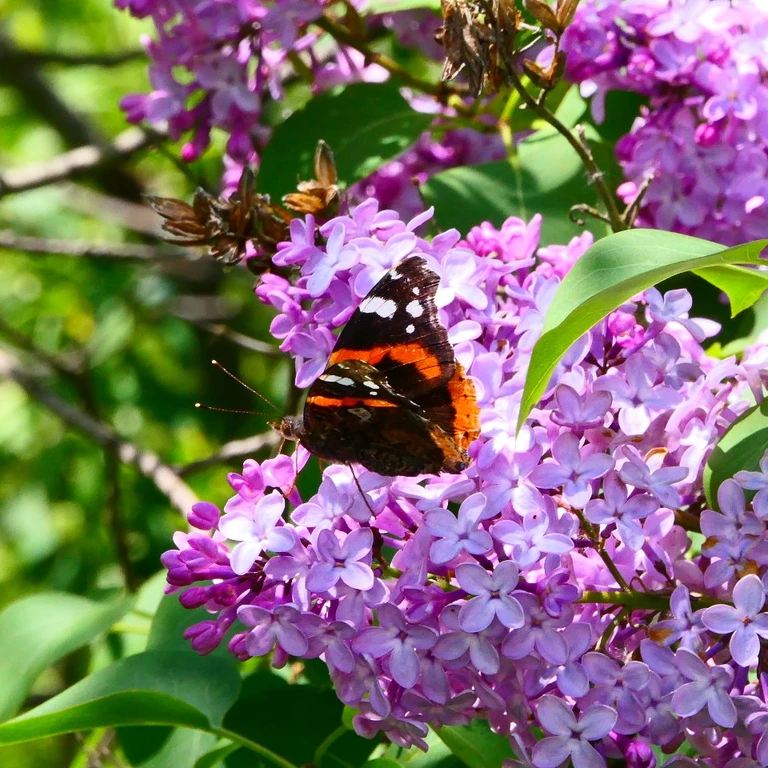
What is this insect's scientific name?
Vanessa atalanta
